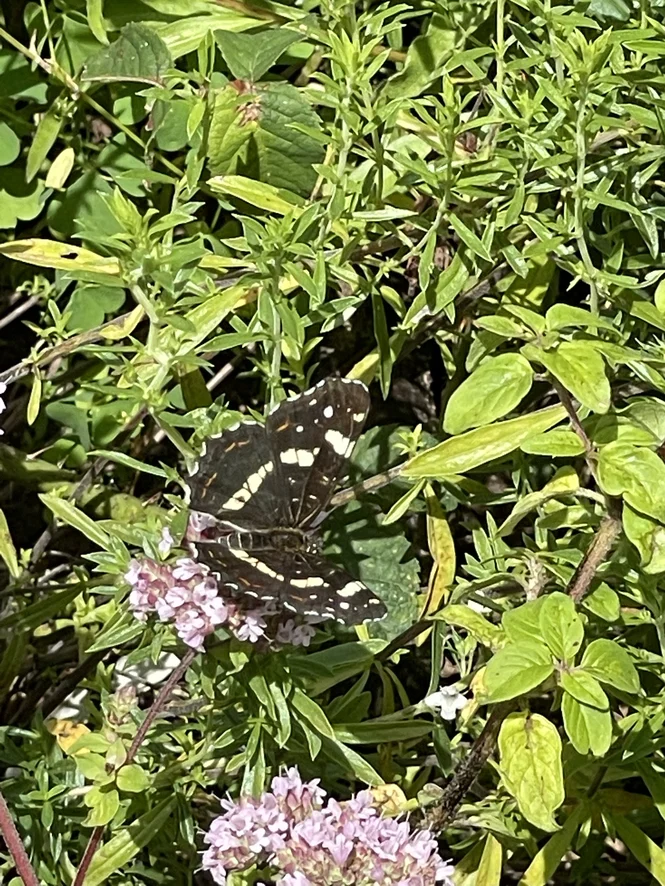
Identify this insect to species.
Araschnia levana
